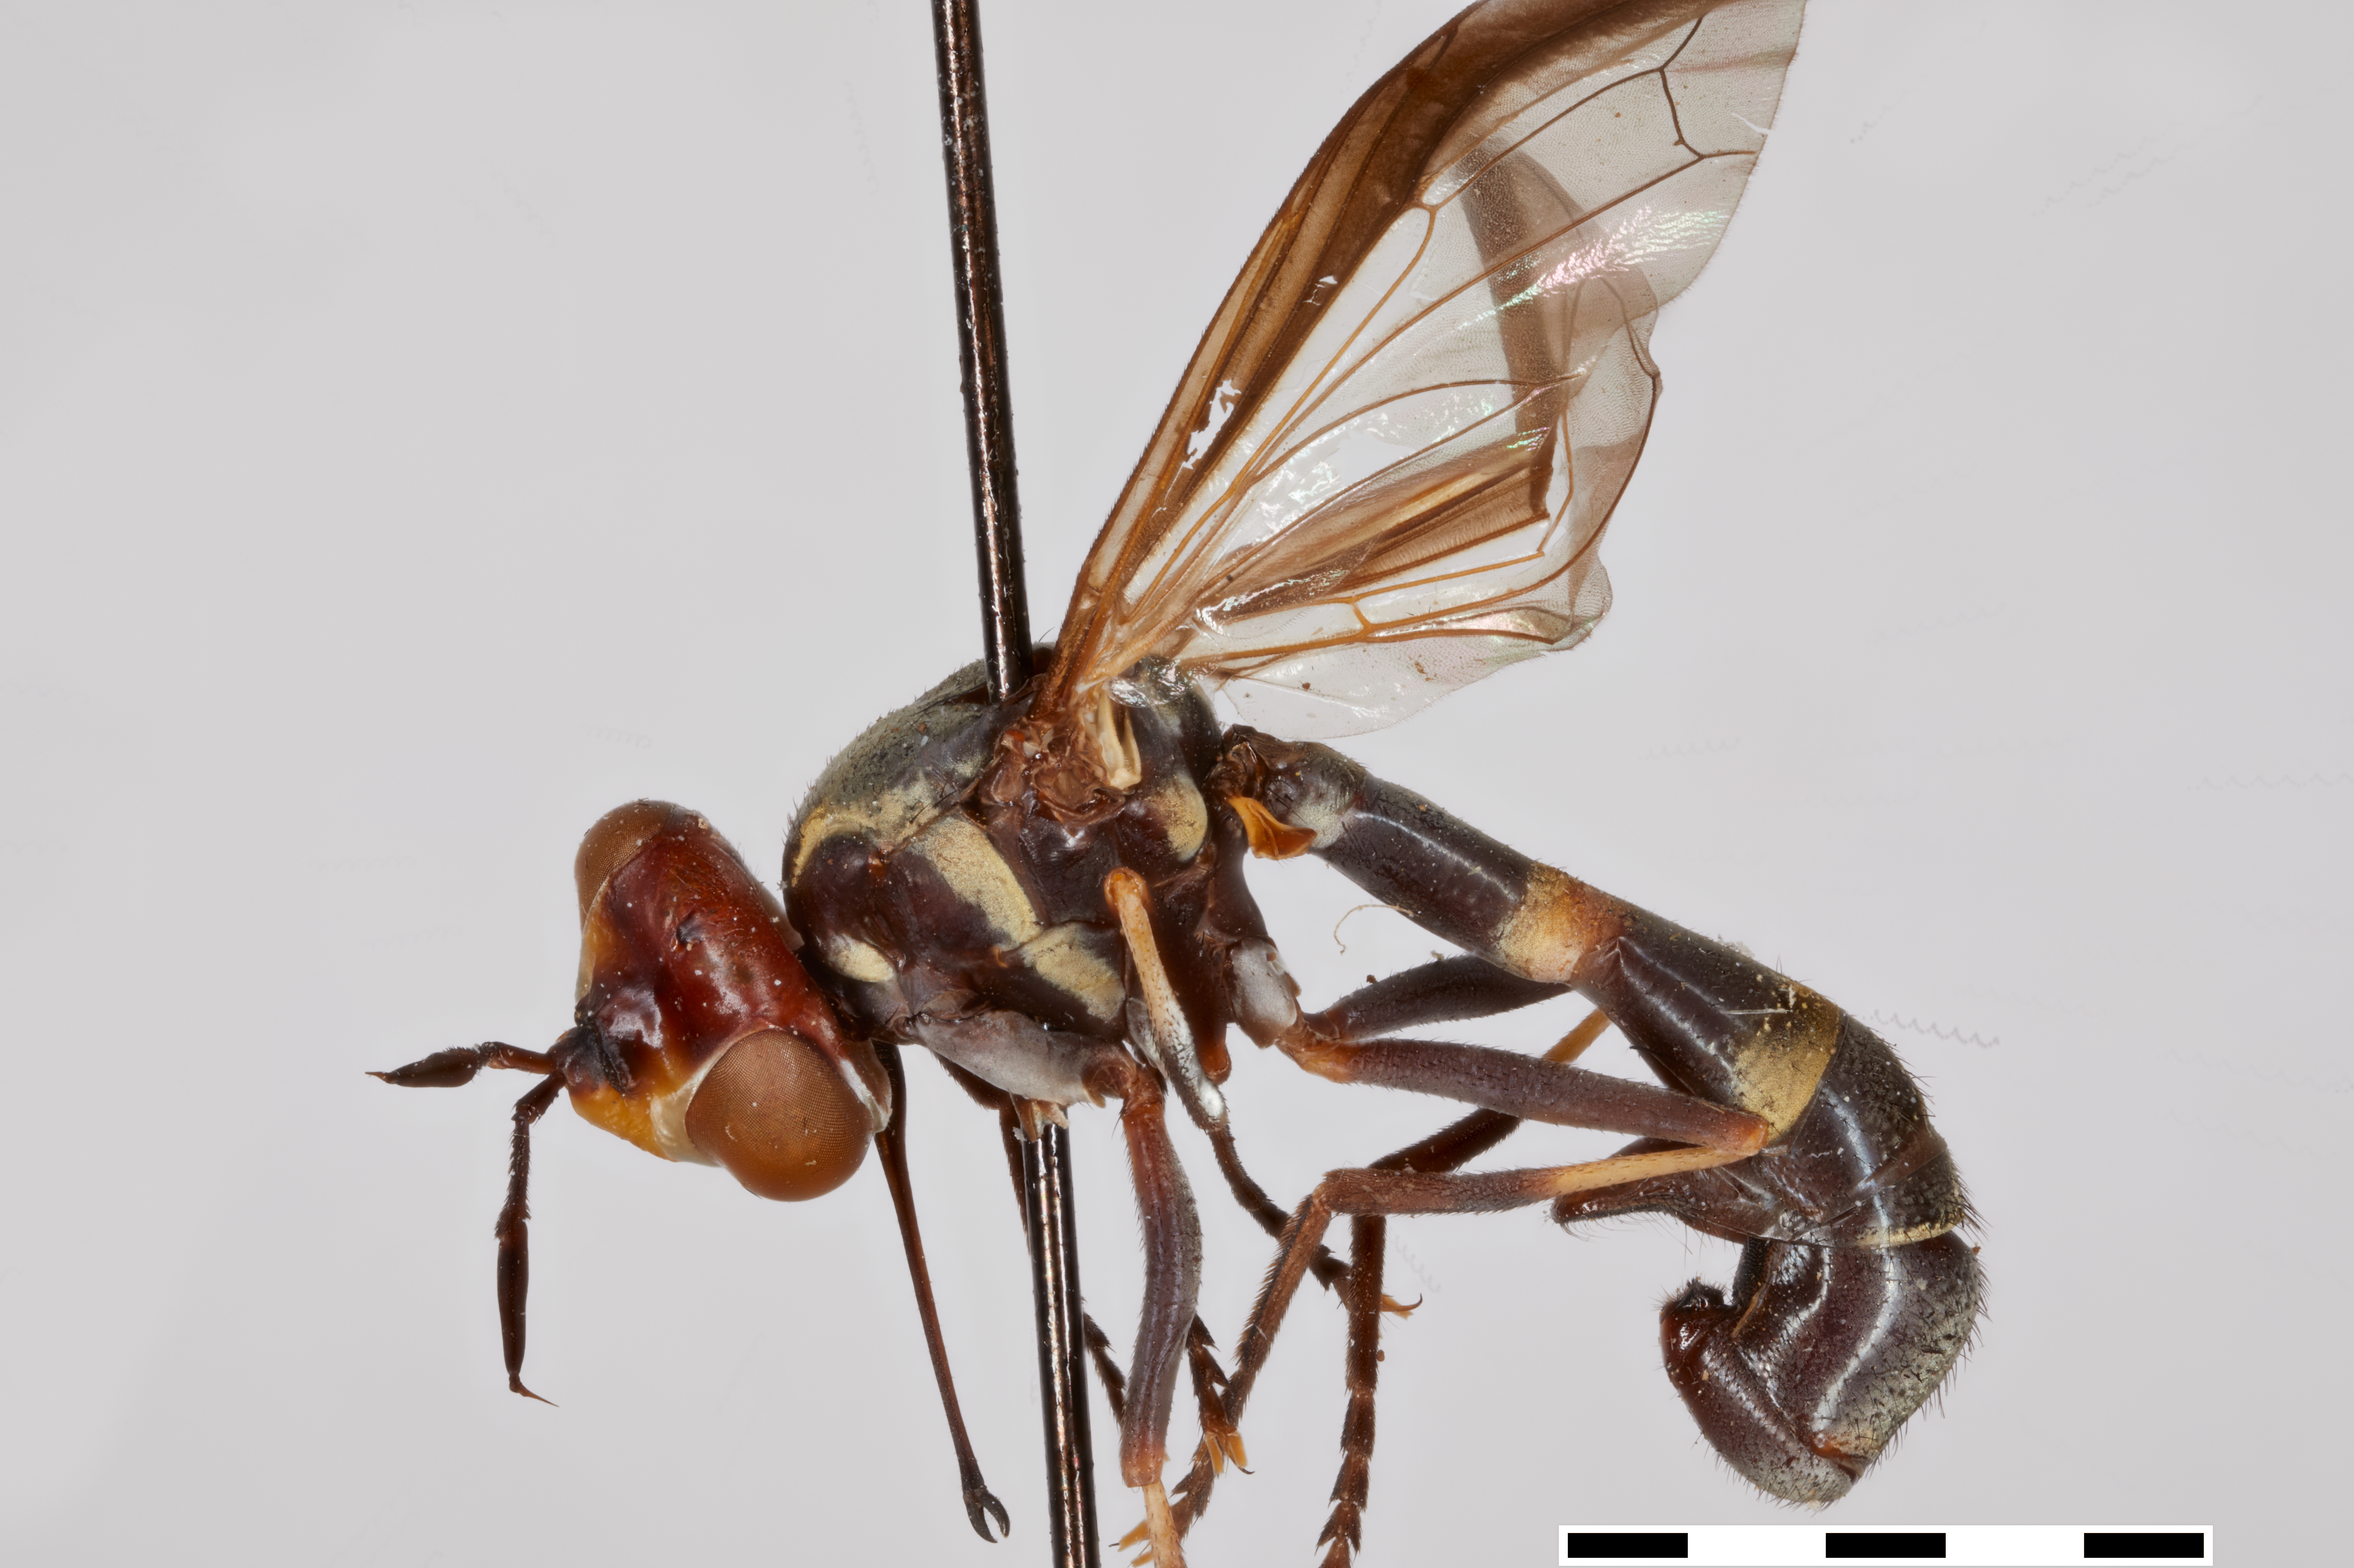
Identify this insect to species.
Conops antennatus (also Physoconops antennatus)
